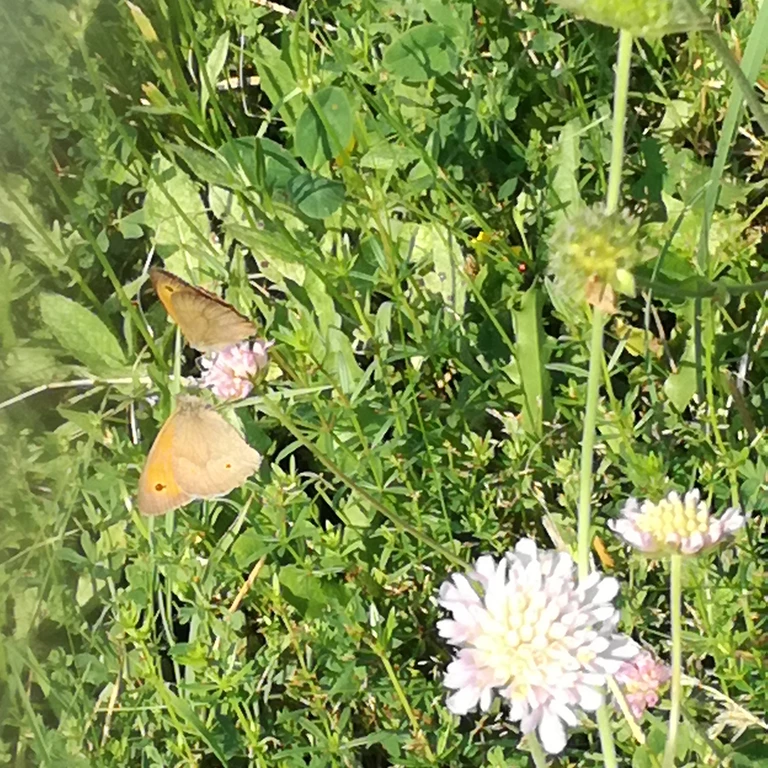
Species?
Maniola jurtina
